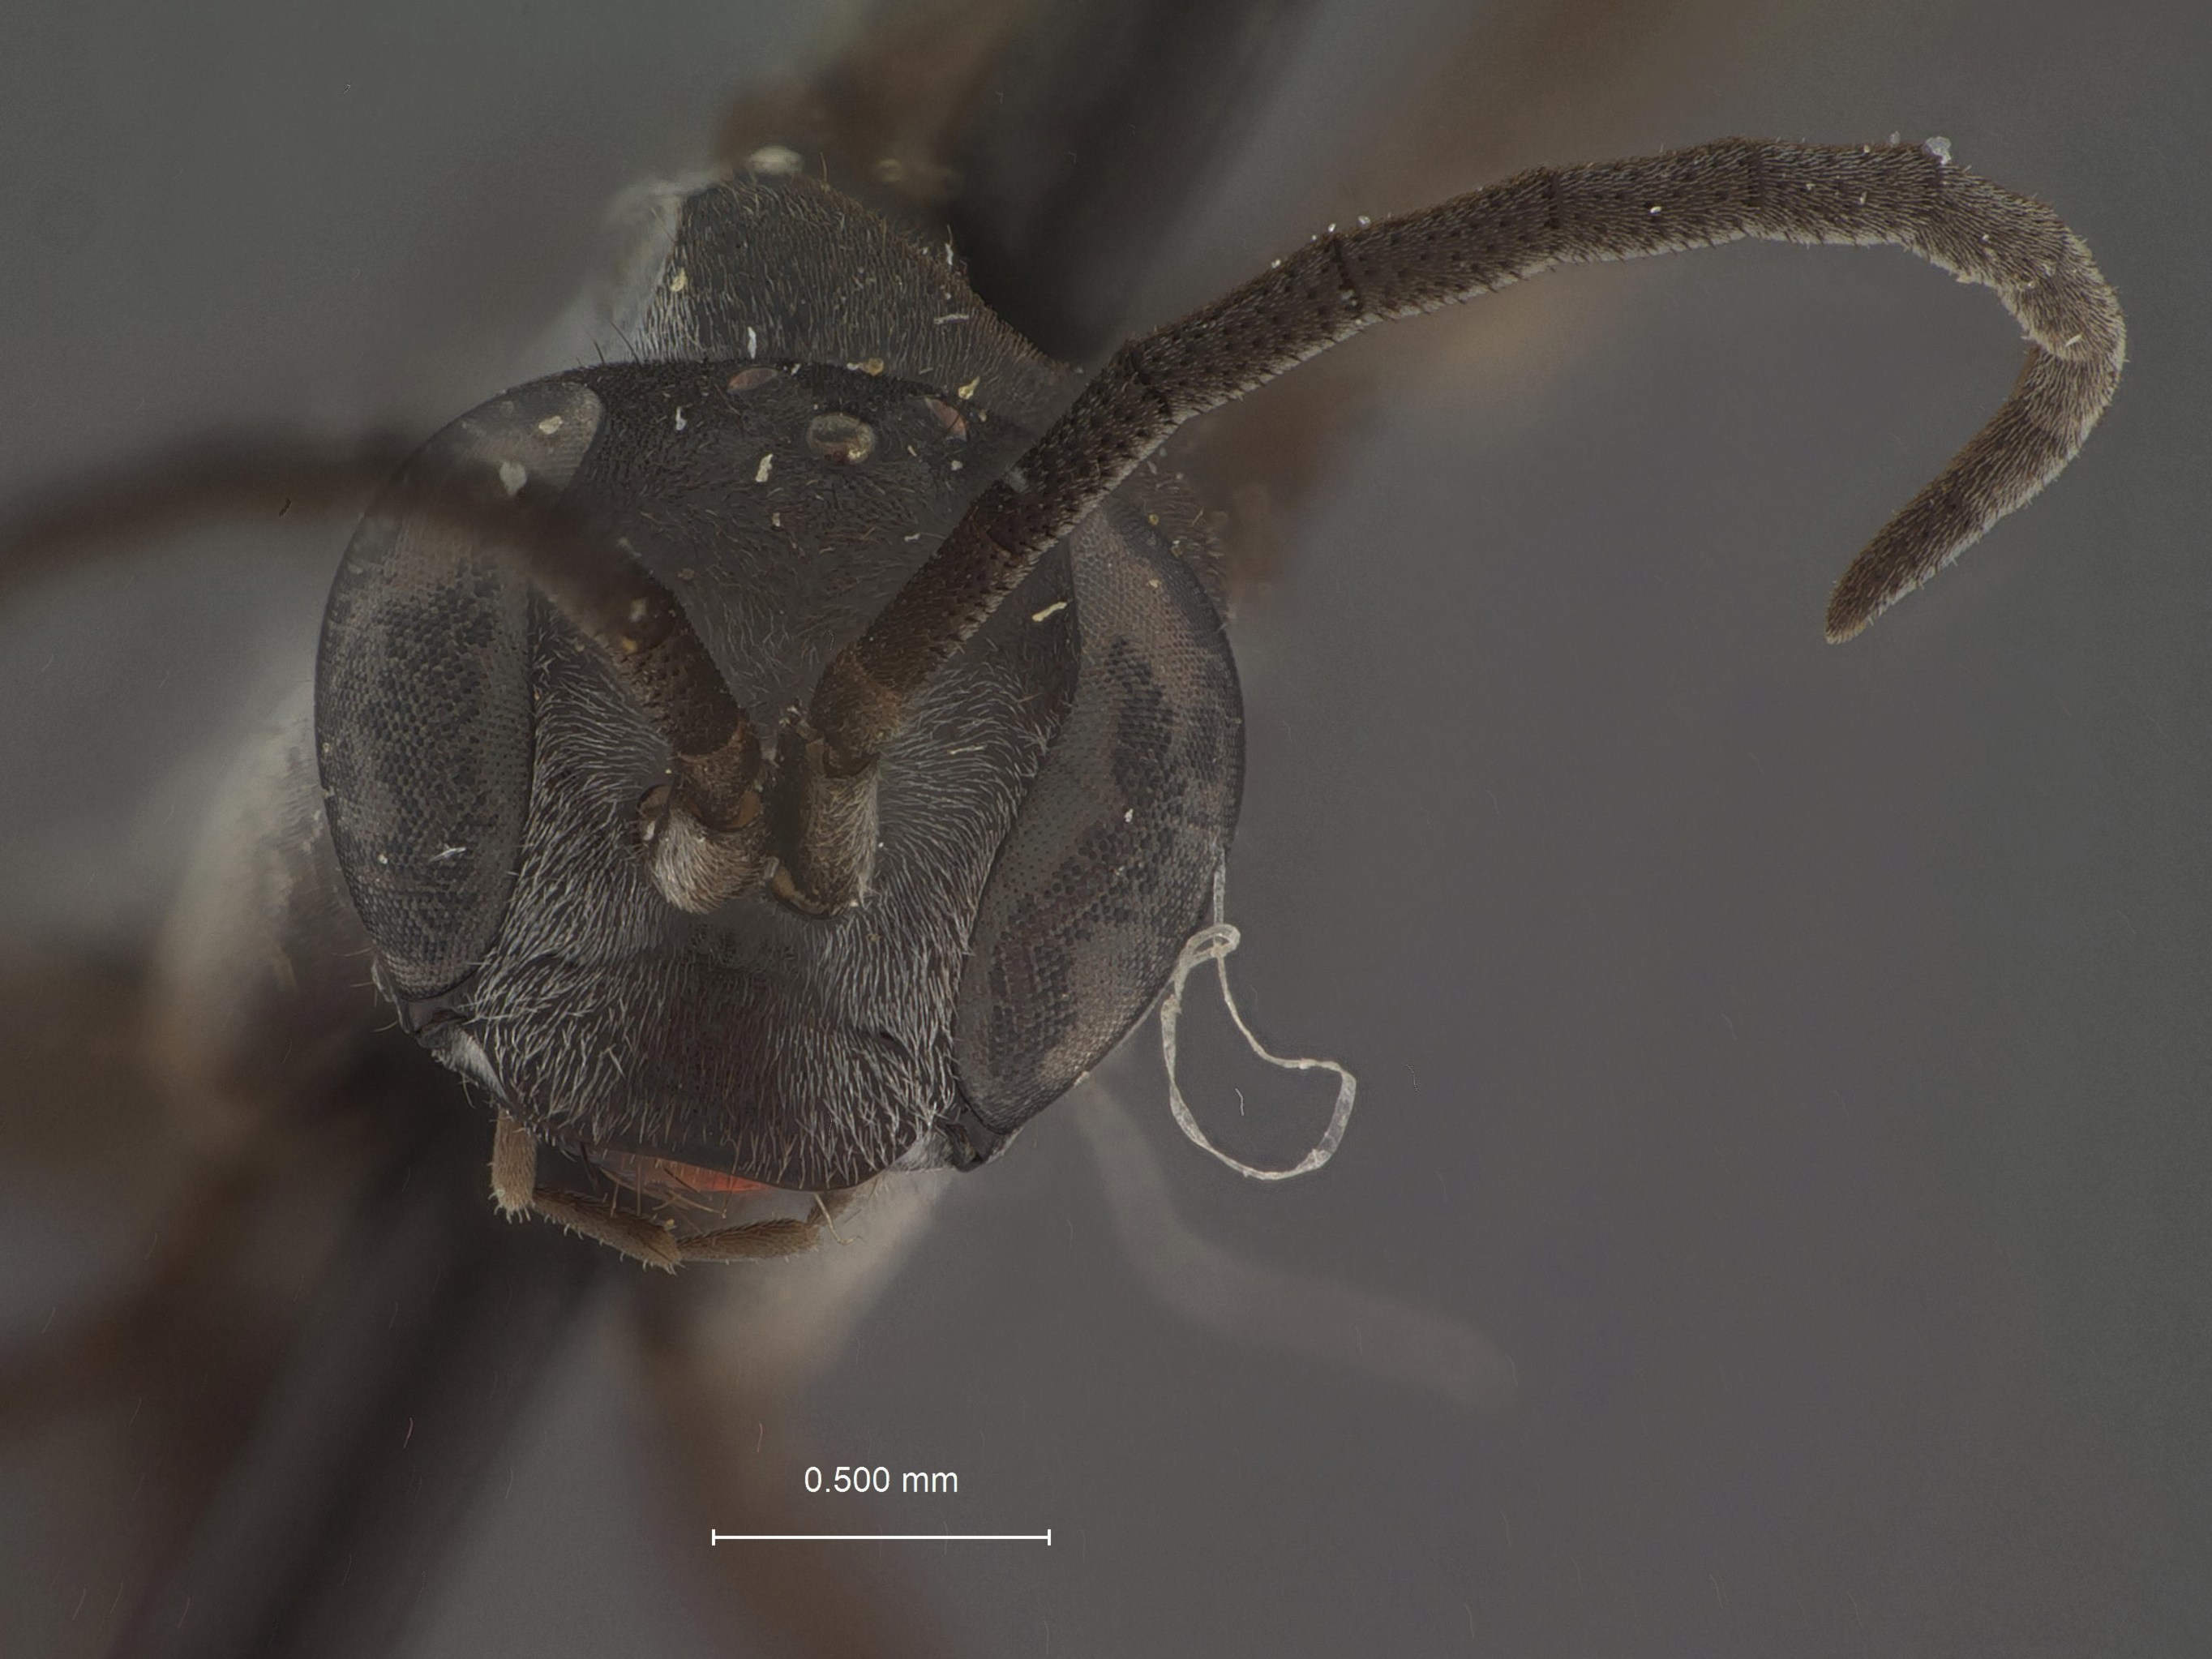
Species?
Anoplius krombeini
